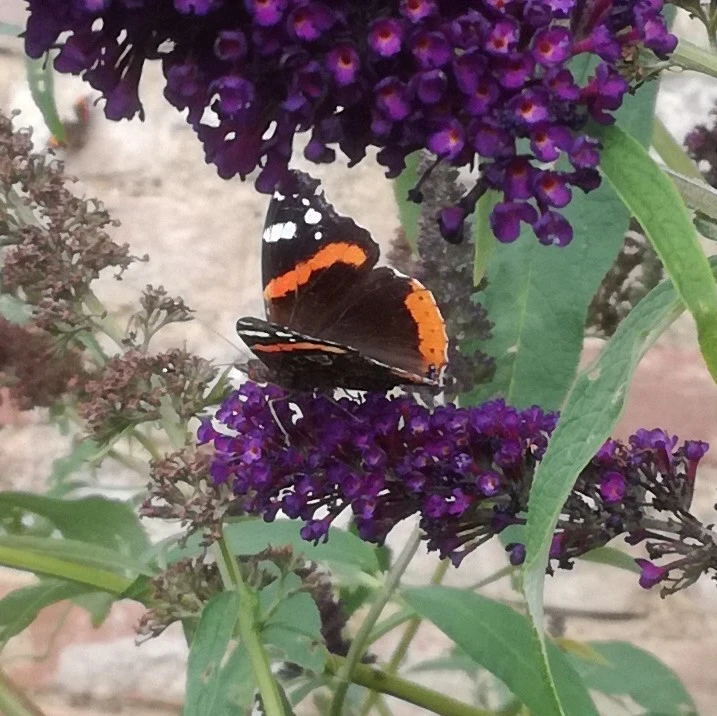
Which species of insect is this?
Vanessa atalanta
